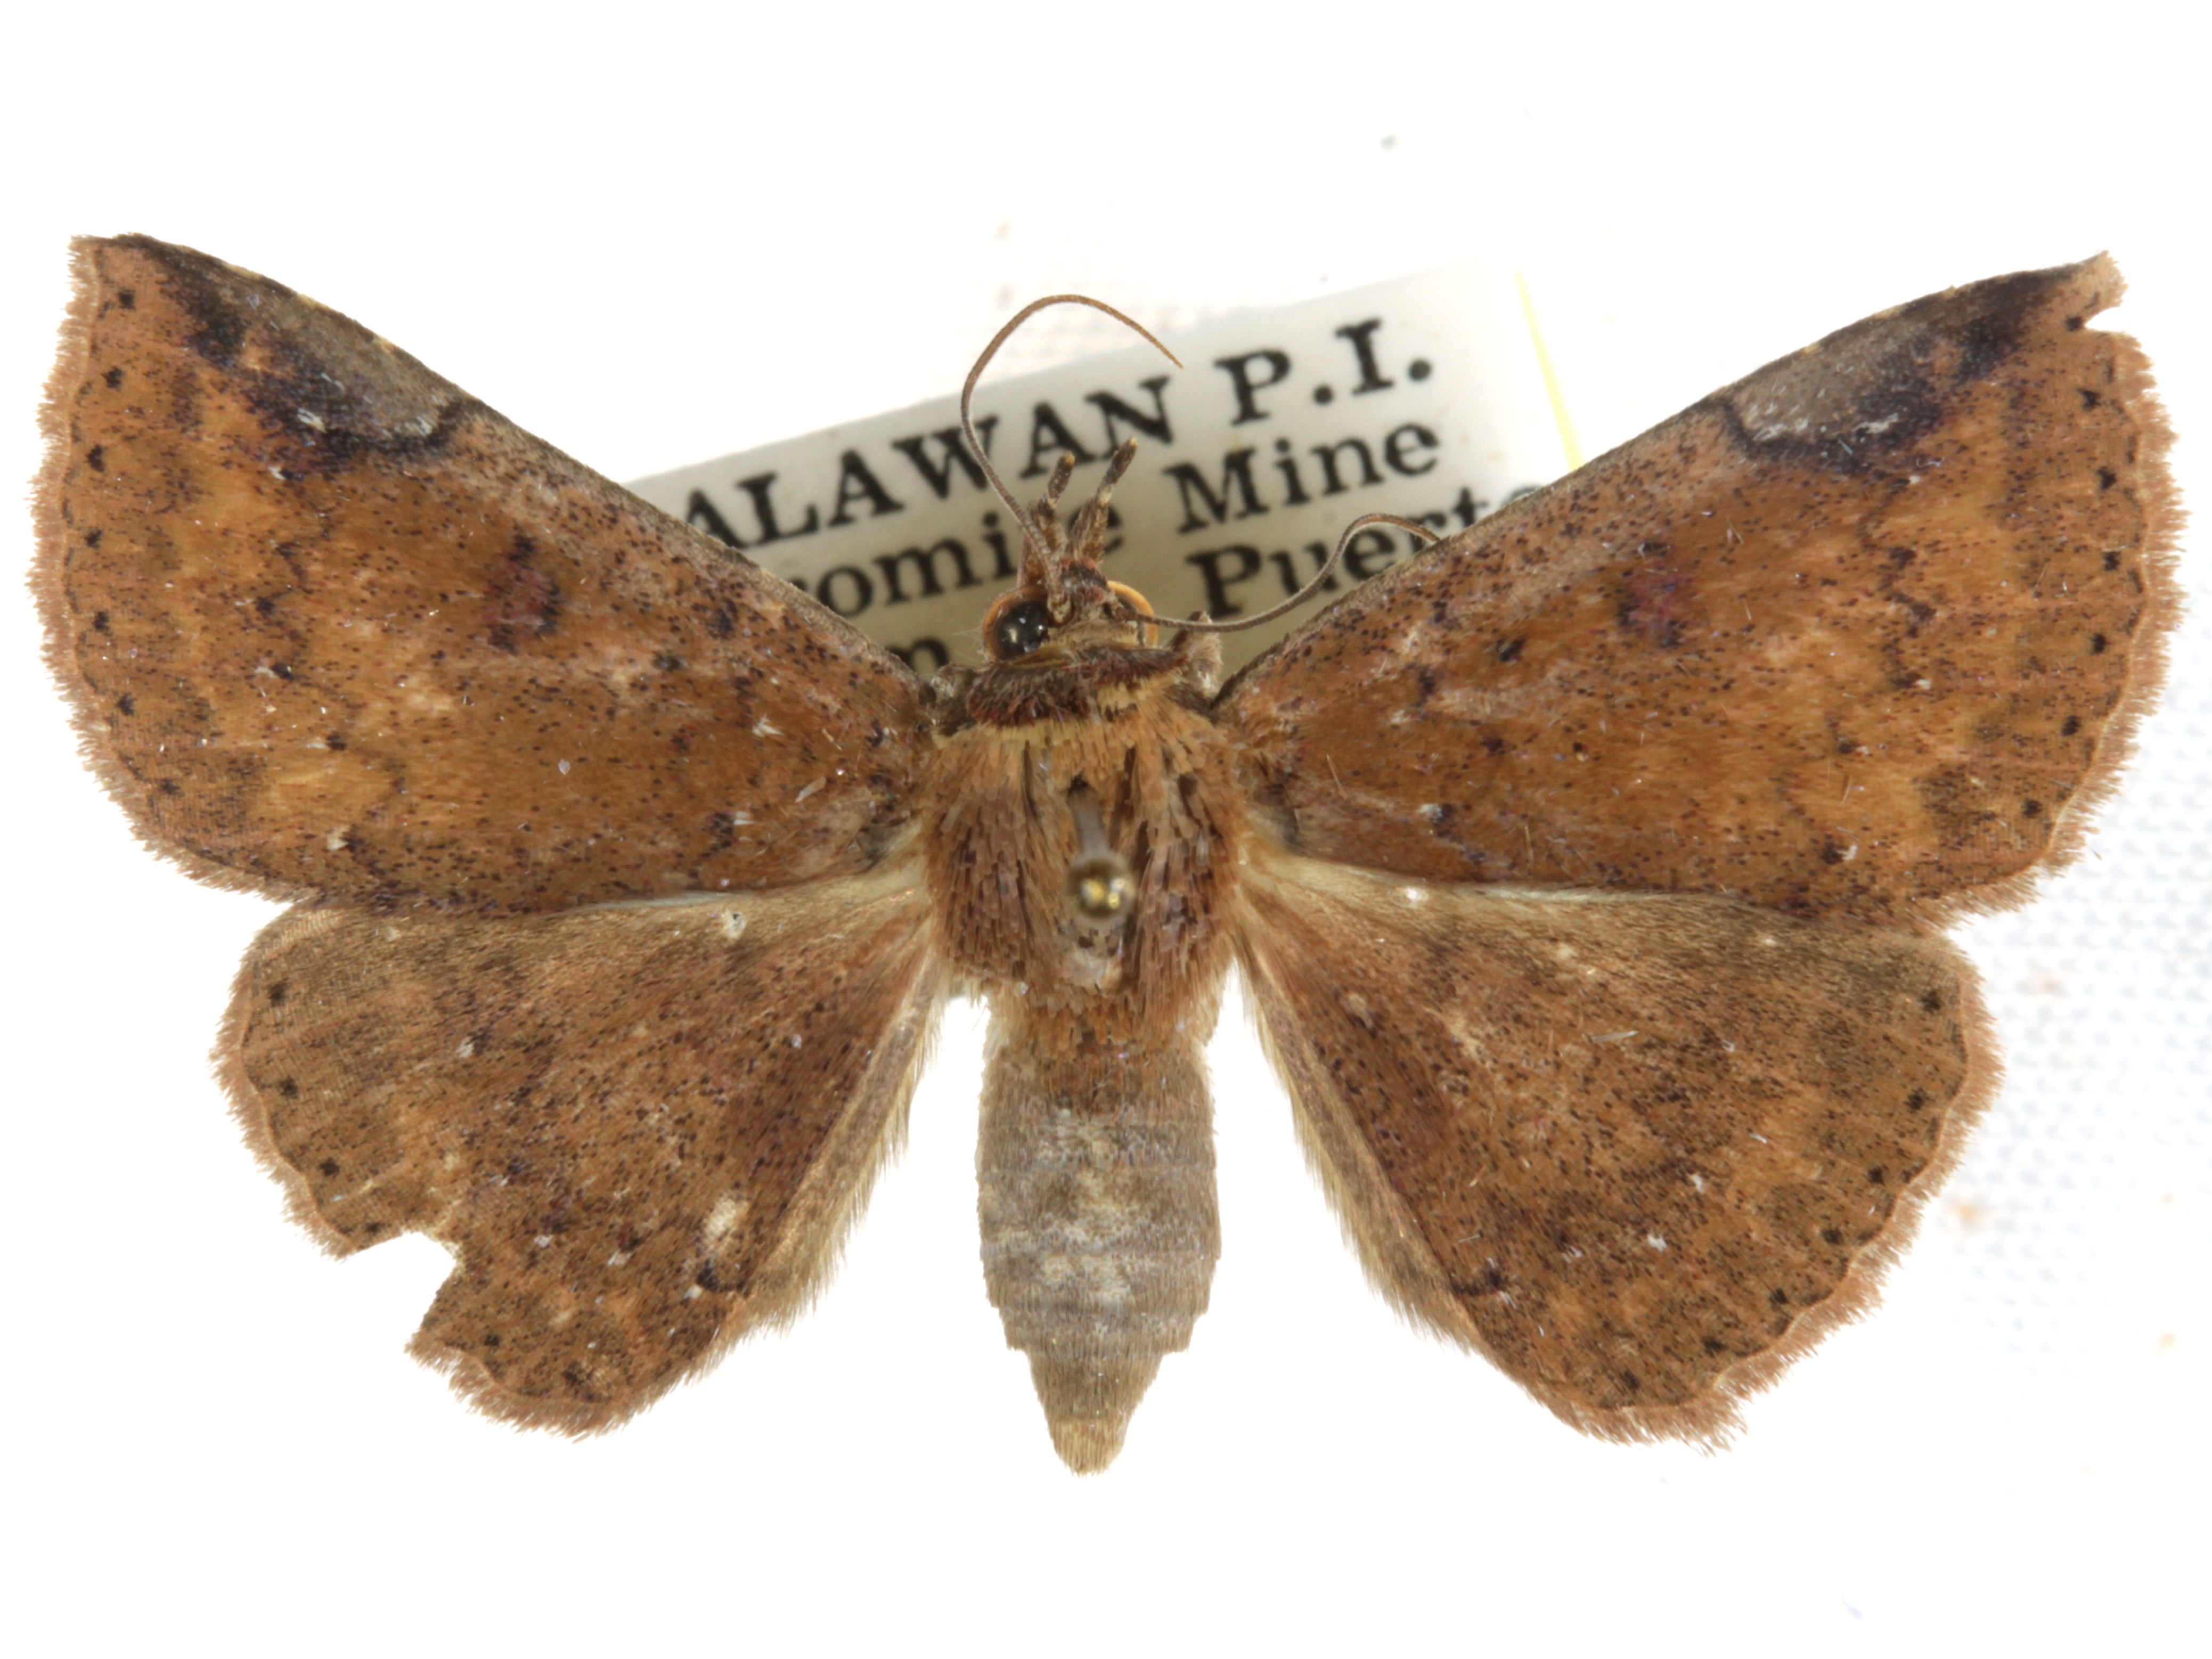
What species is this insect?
Saroba ceylonica
